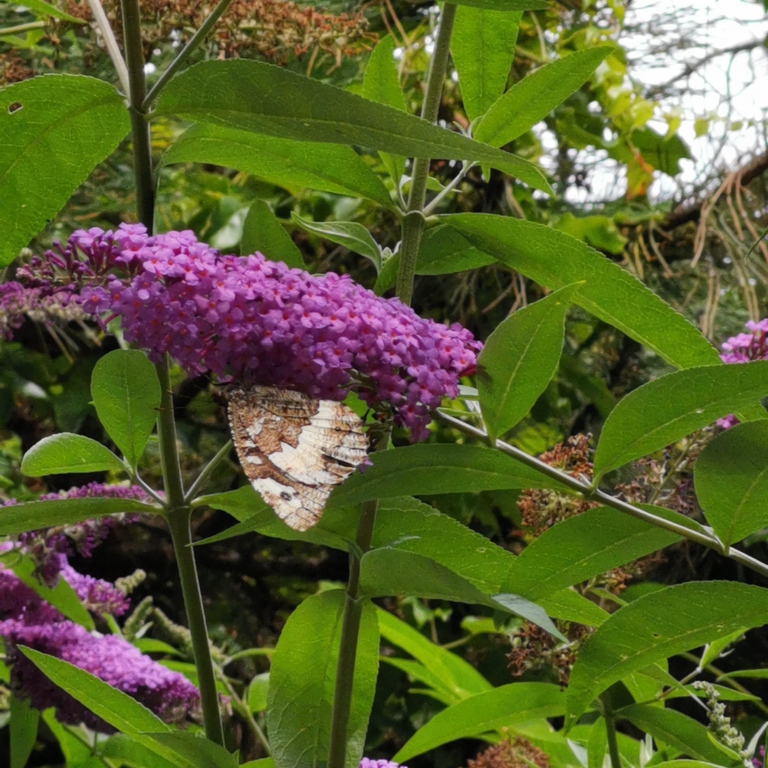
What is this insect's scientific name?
Brintesia circe
